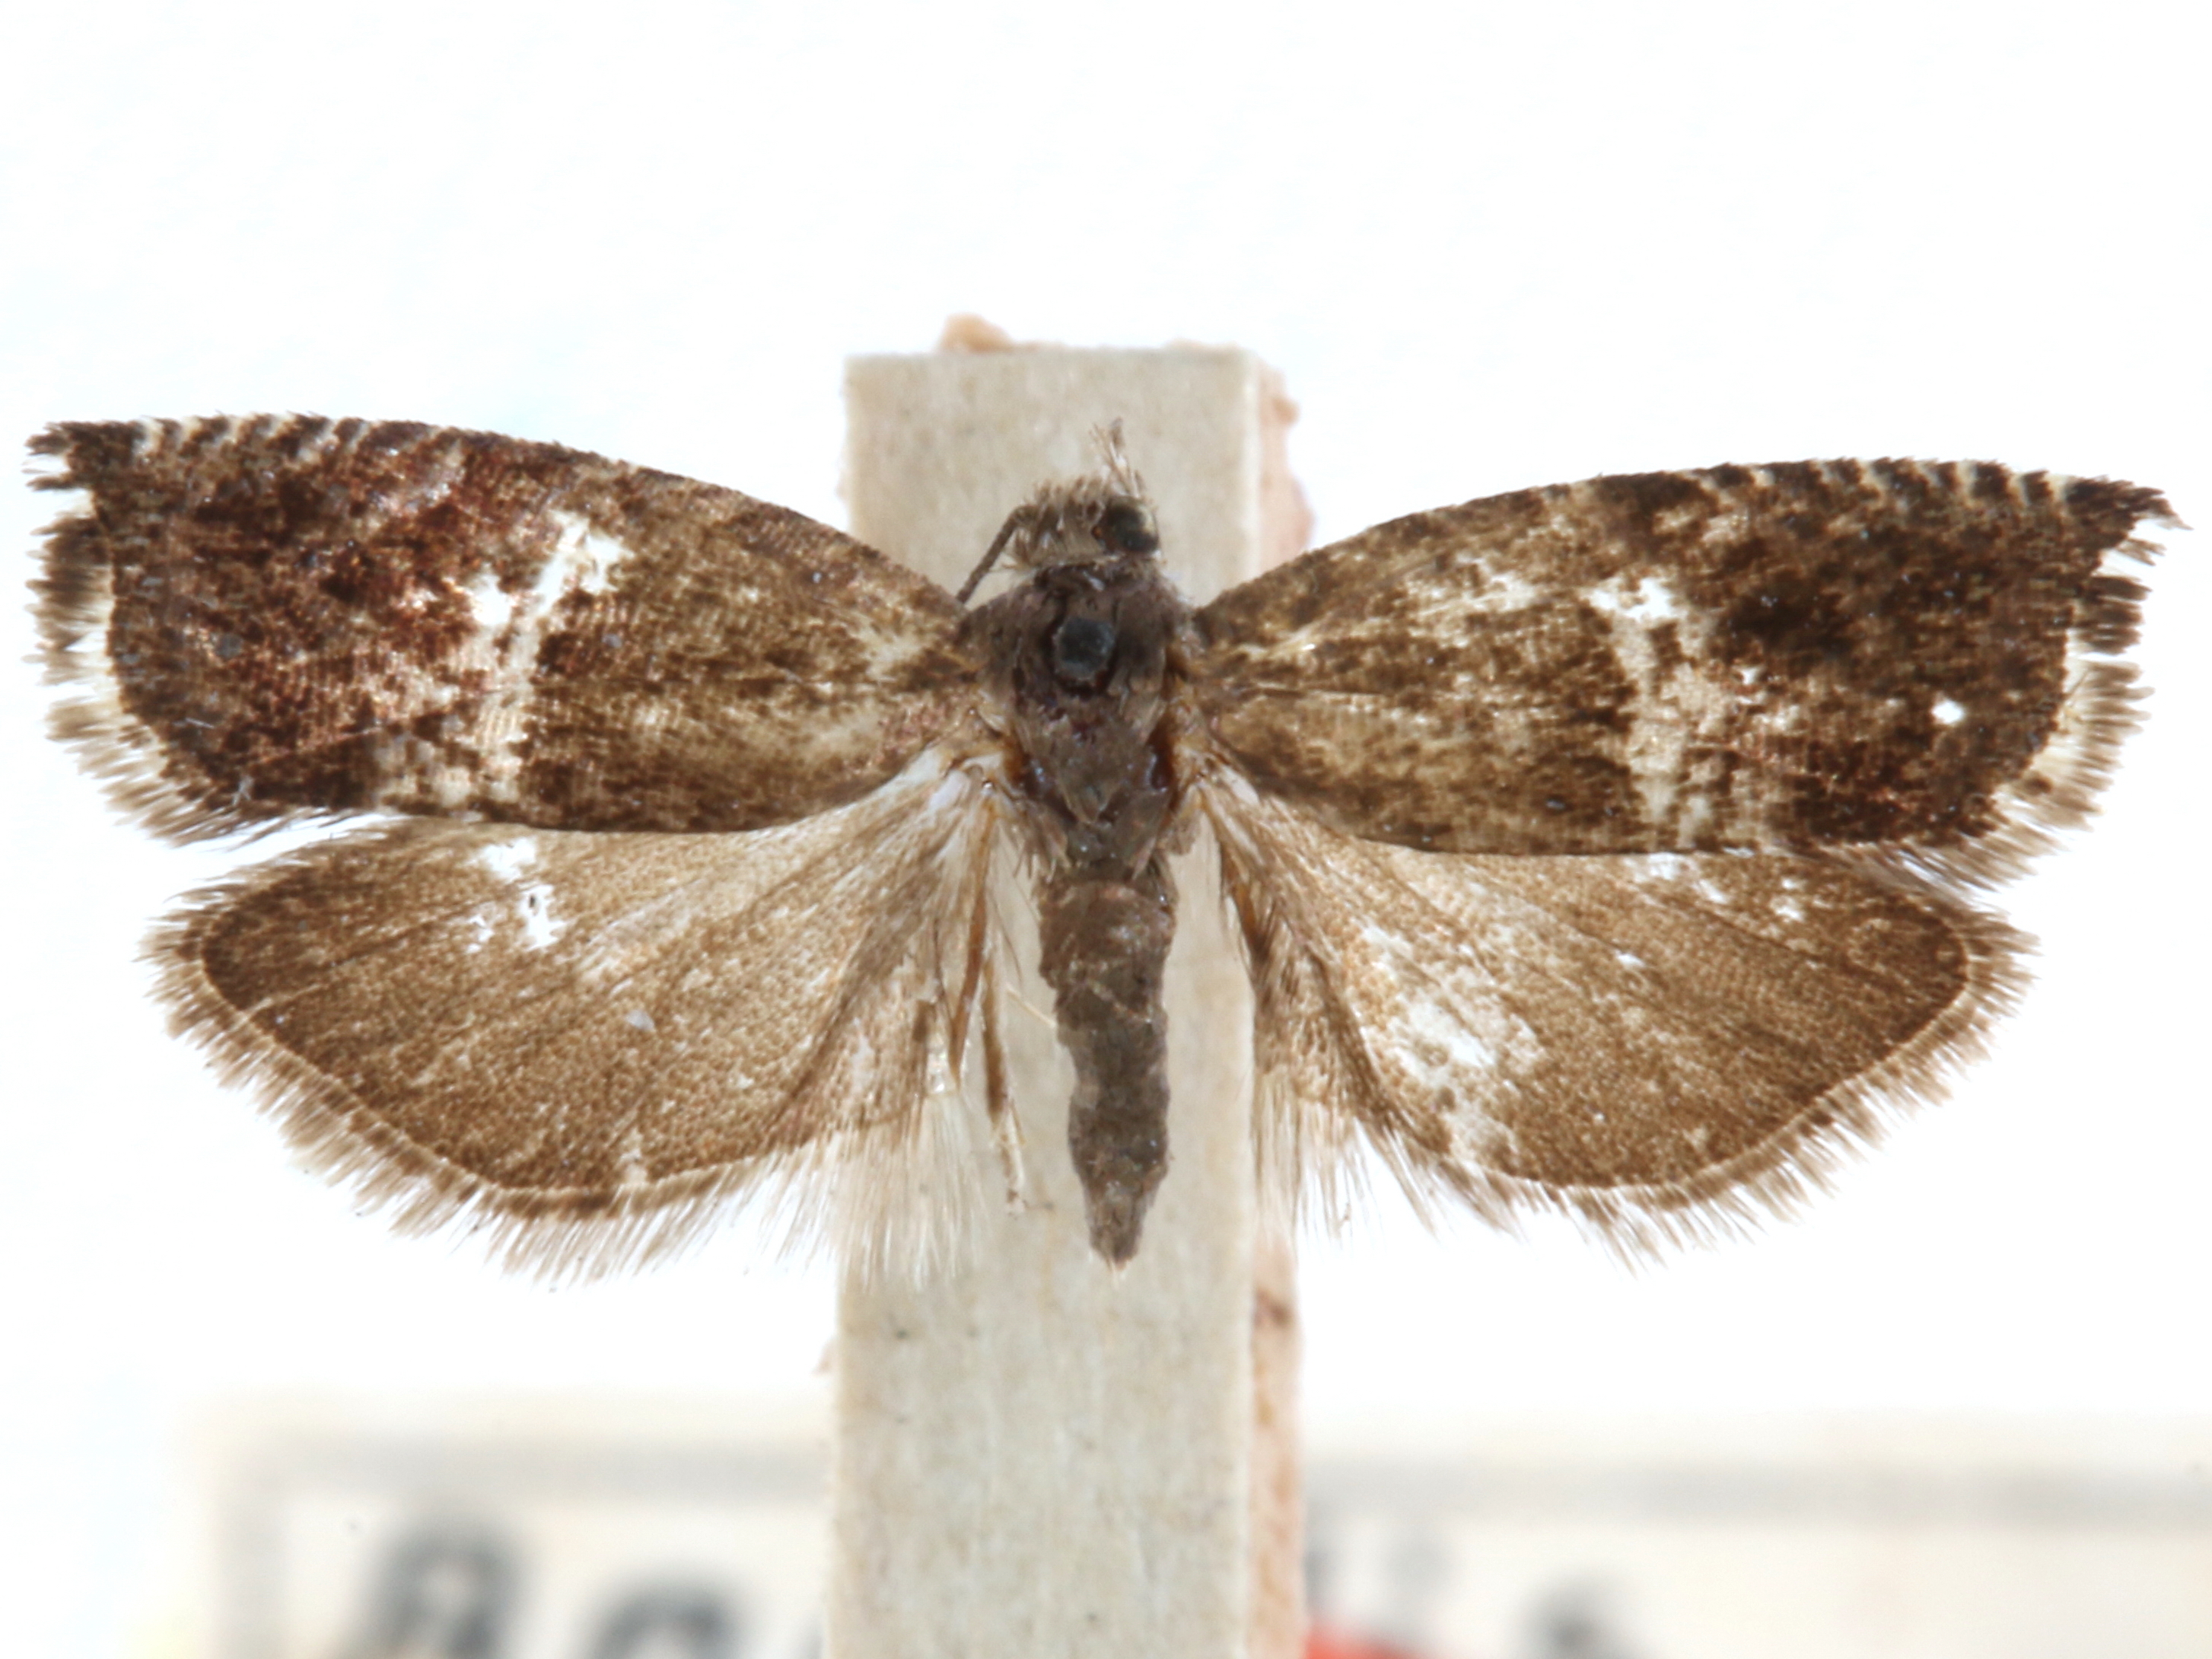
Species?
Ancylis albafascia
